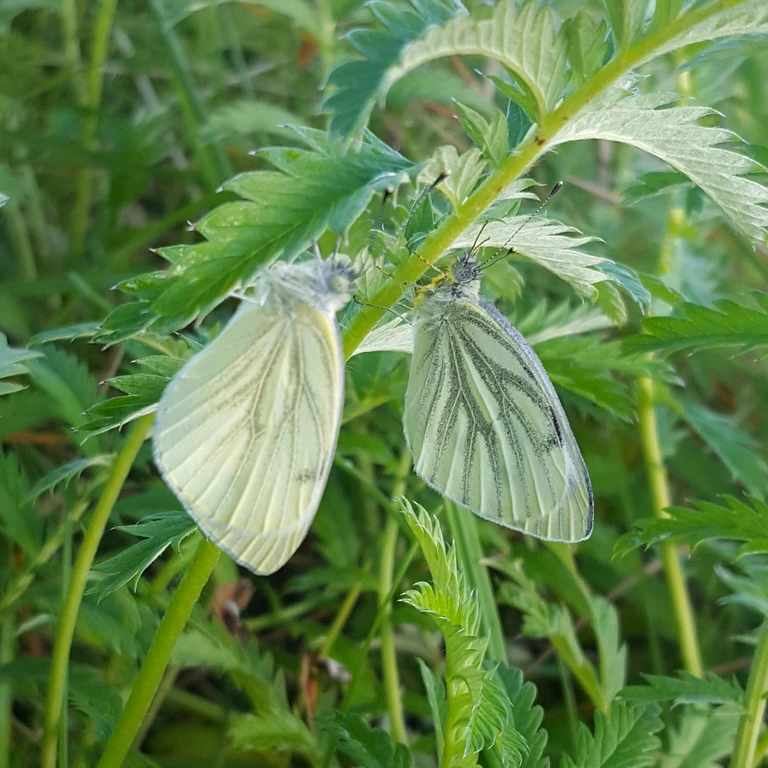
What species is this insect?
Pieris napi
